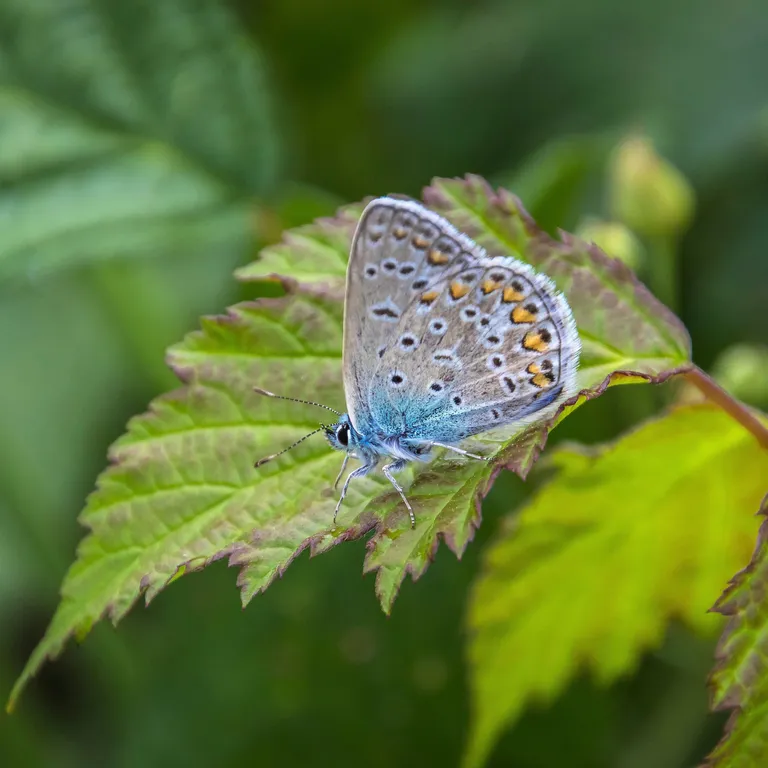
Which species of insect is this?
Polyommatus icarus
